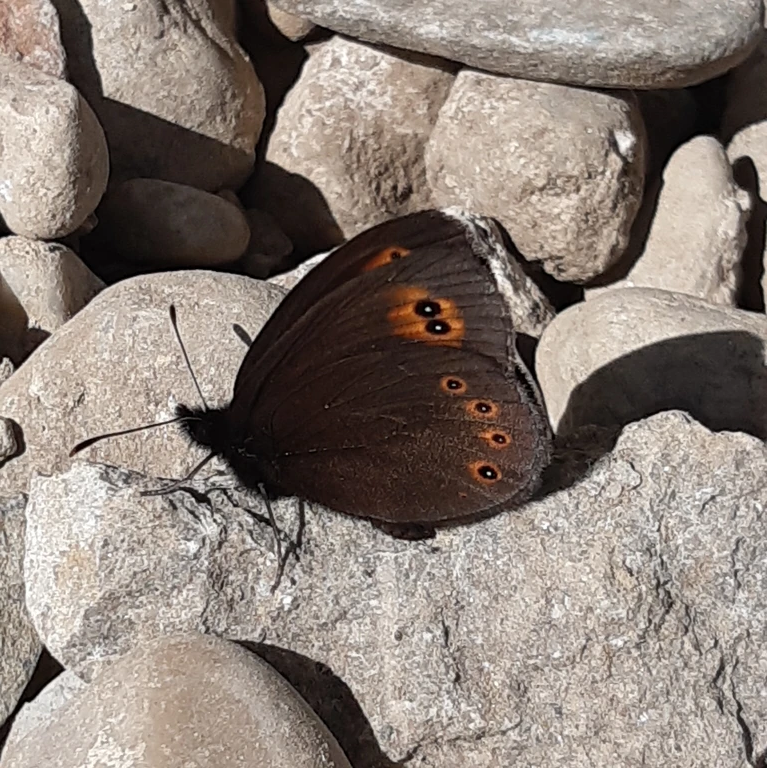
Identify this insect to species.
Erebia medusa
